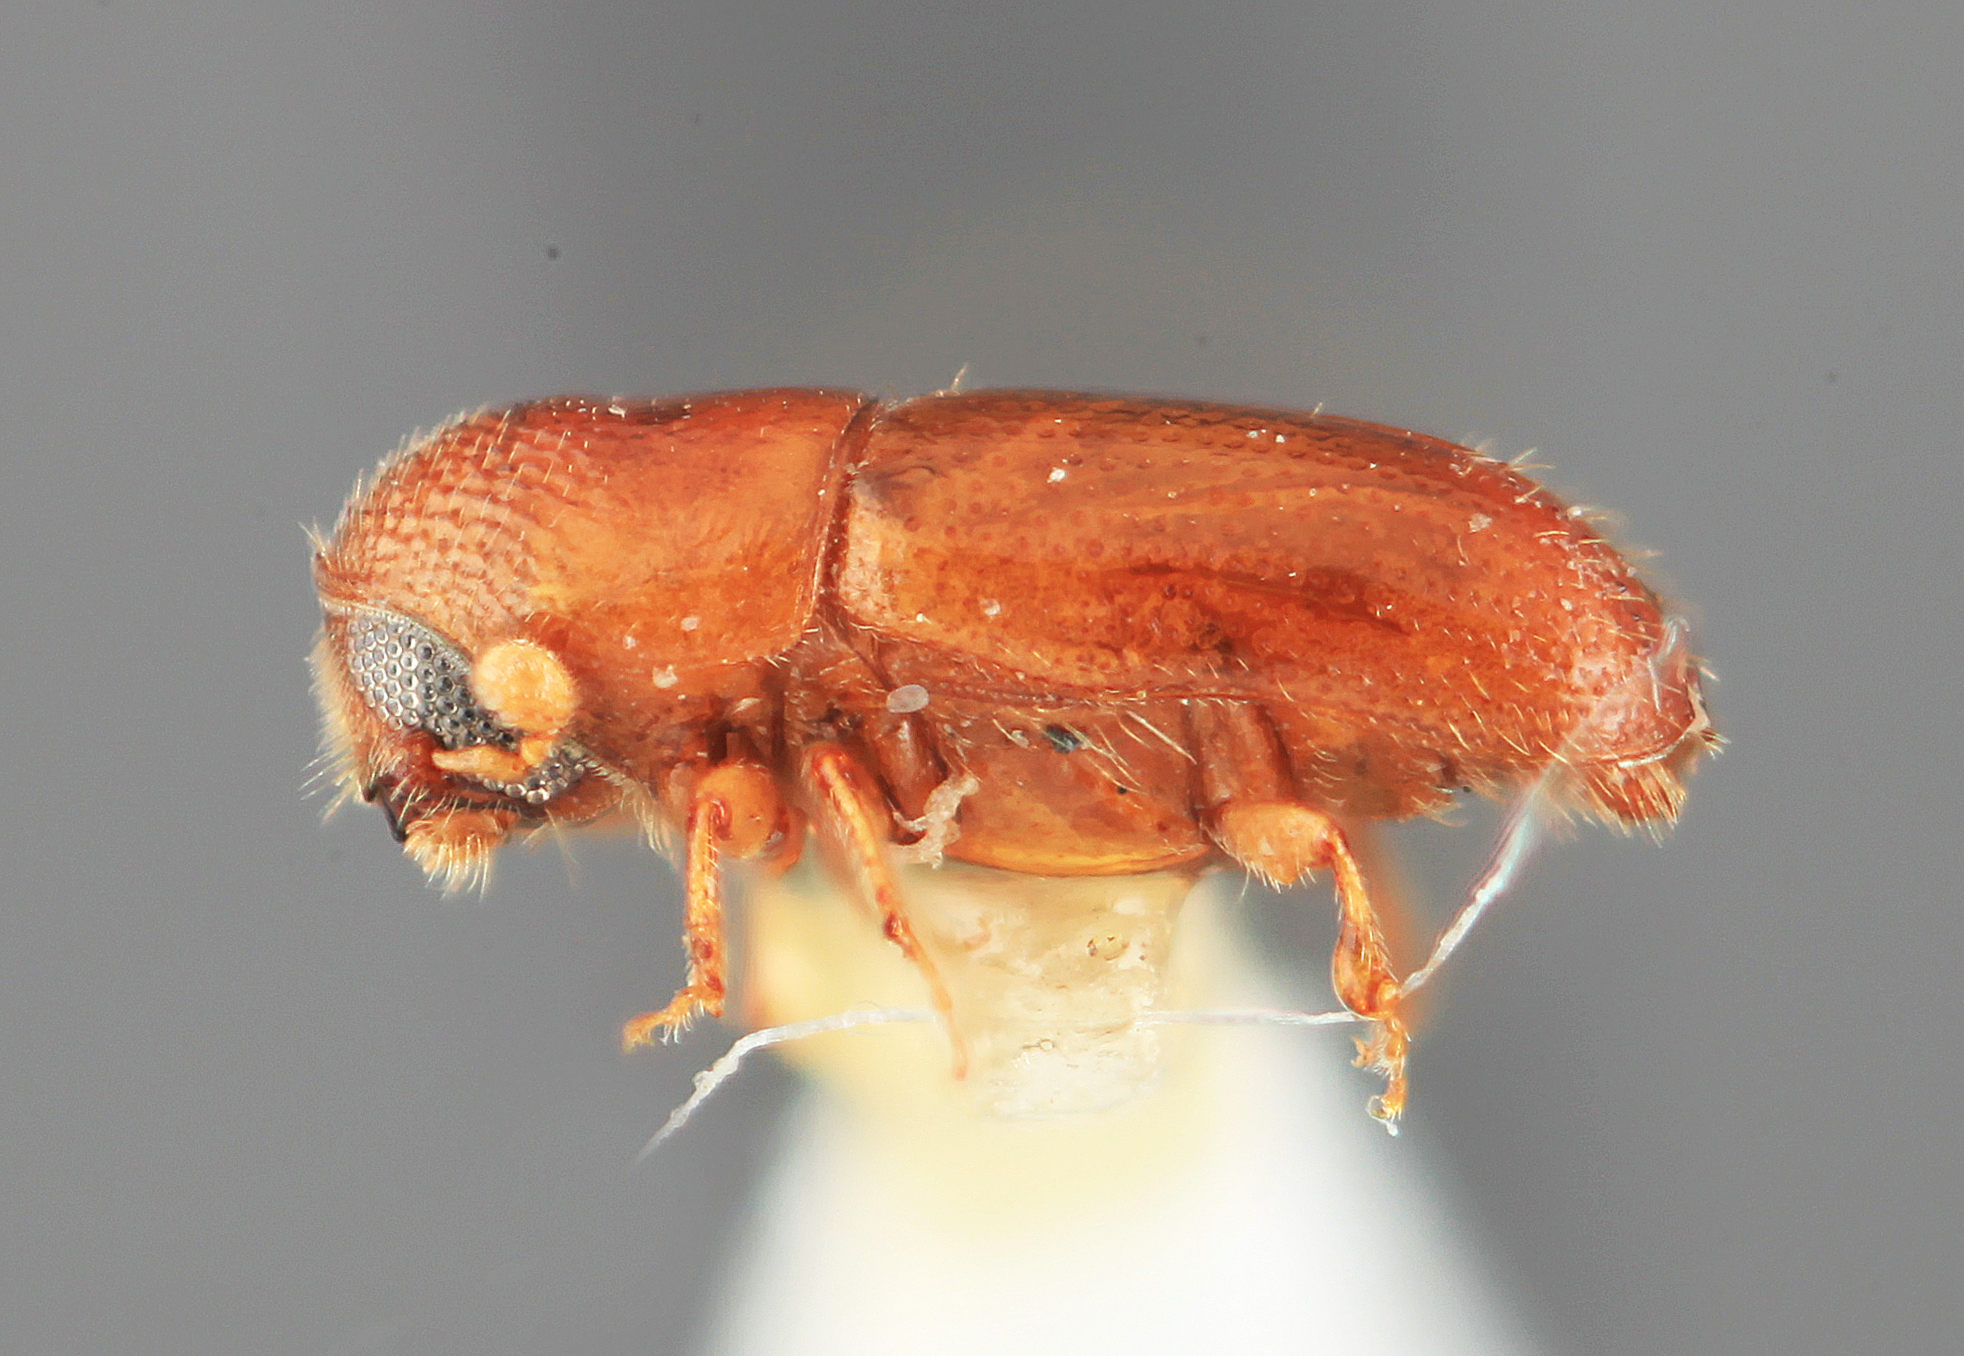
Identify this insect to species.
Araptus cuspidatus
